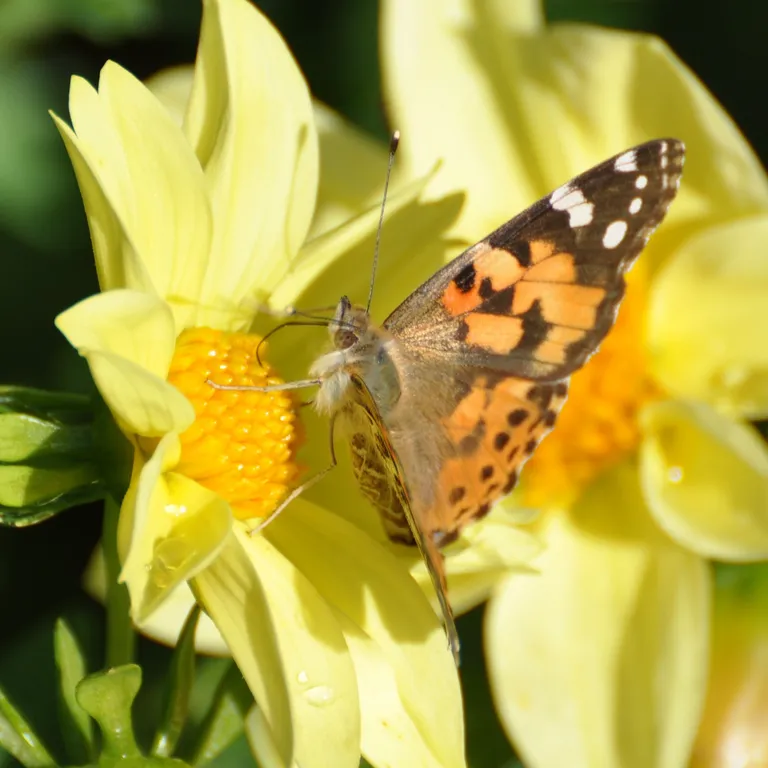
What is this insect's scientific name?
Vanessa cardui
